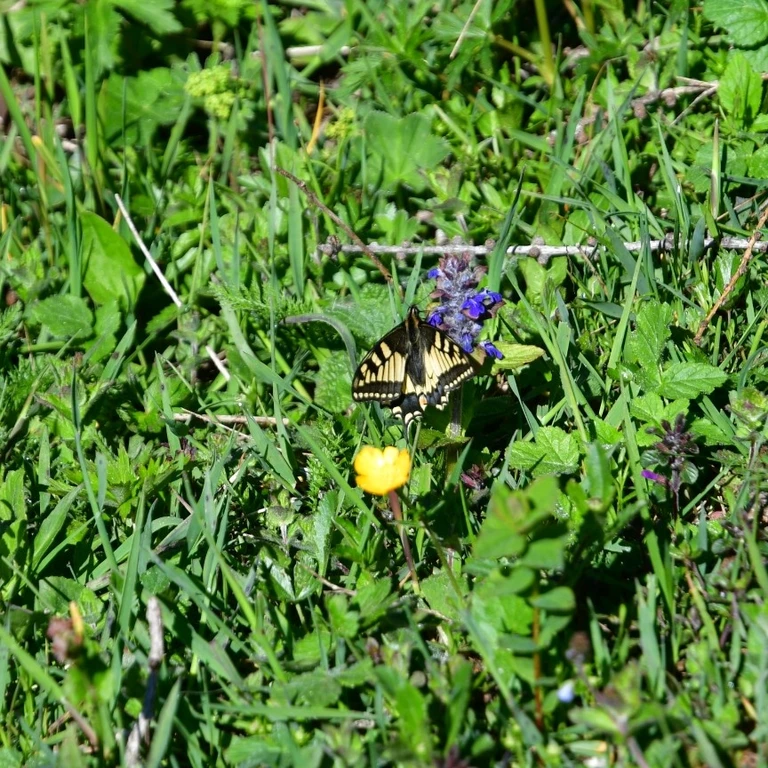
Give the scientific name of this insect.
Papilio machaon
